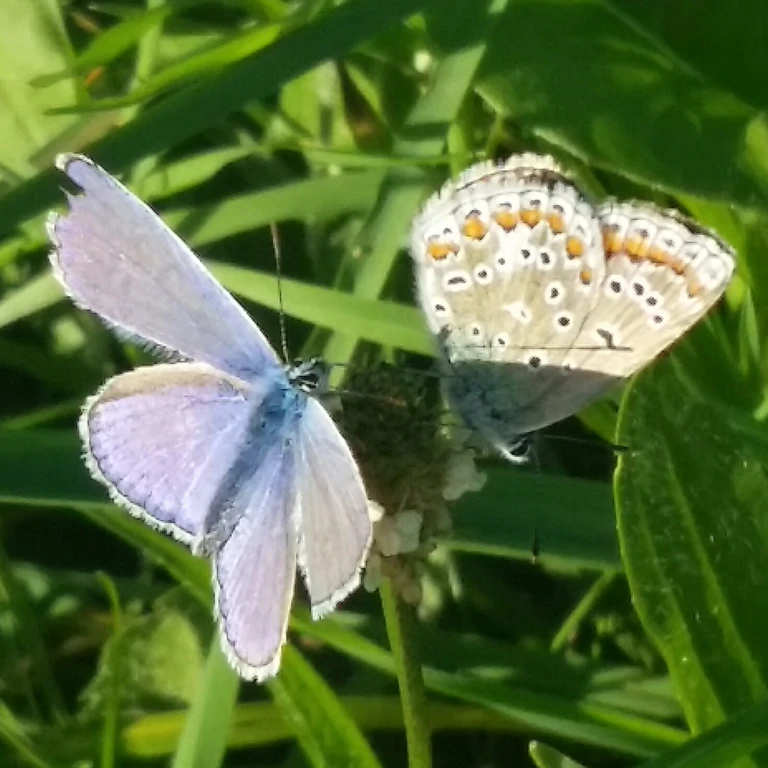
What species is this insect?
Polyommatus icarus
